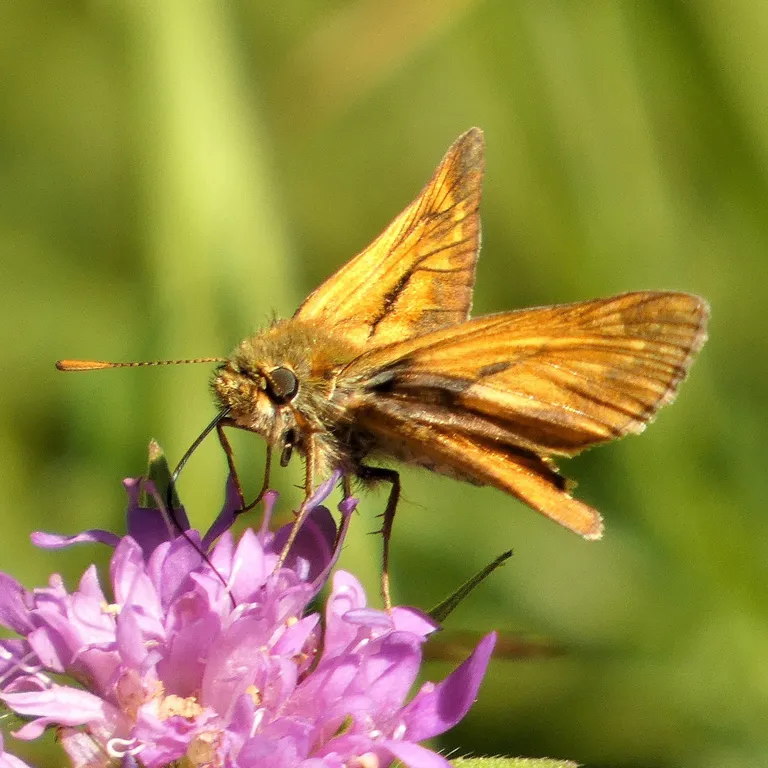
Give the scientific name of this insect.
Ochlodes sylvanus (also Ochlodes venata)
